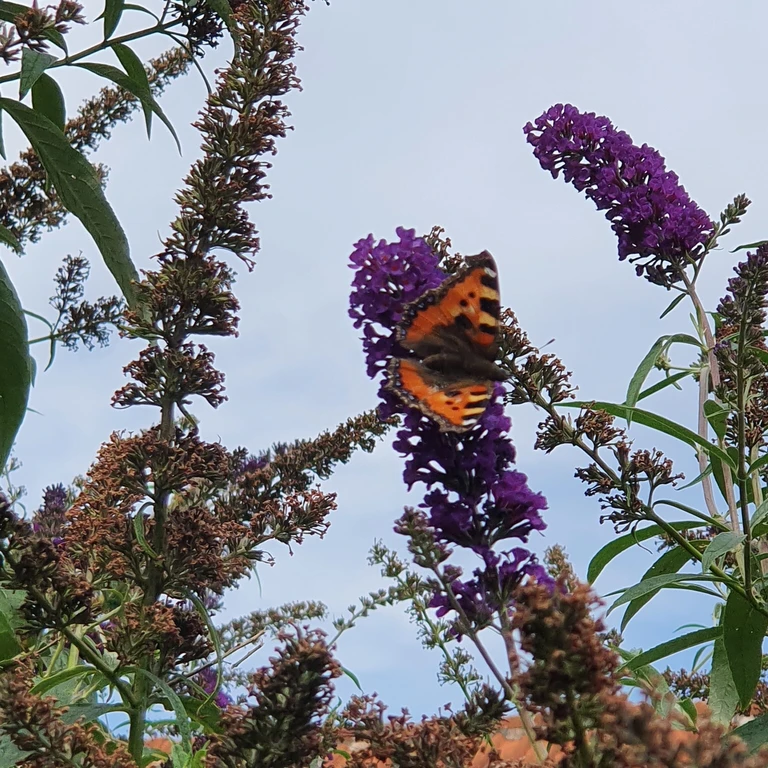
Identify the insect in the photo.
Aglais urticae
